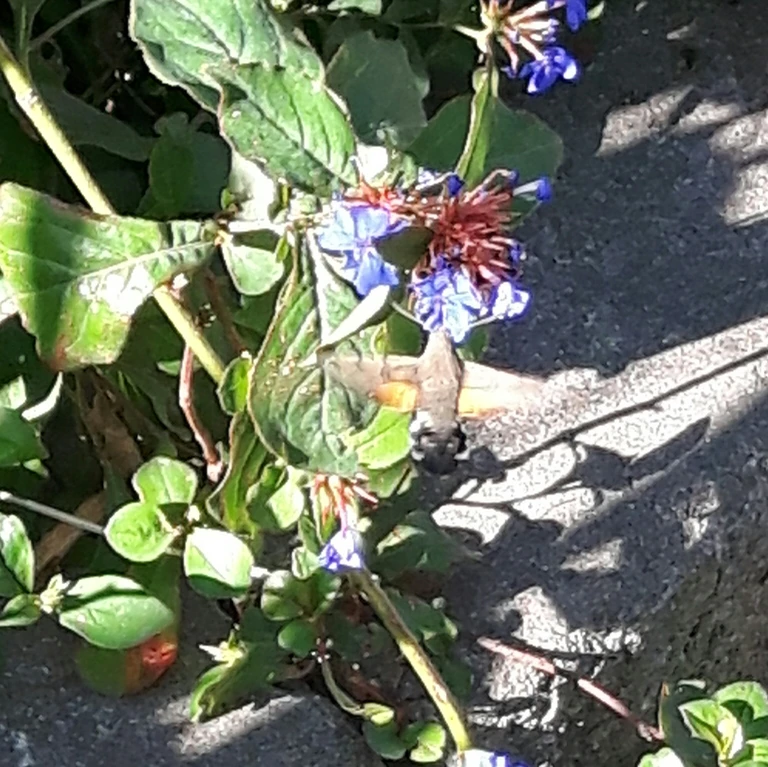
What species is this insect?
Macroglossum stellatarum
